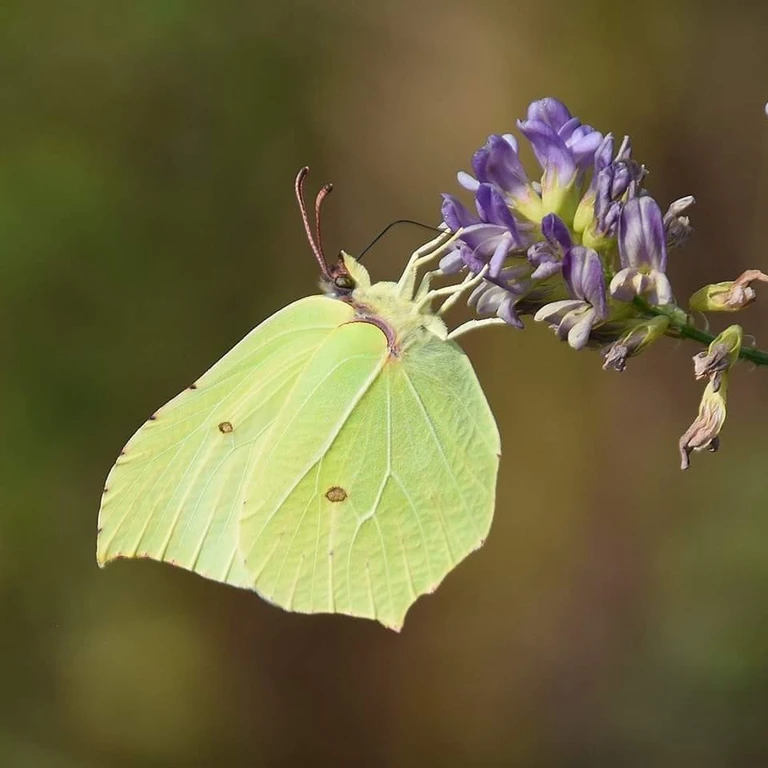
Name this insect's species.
Gonepteryx rhamni
